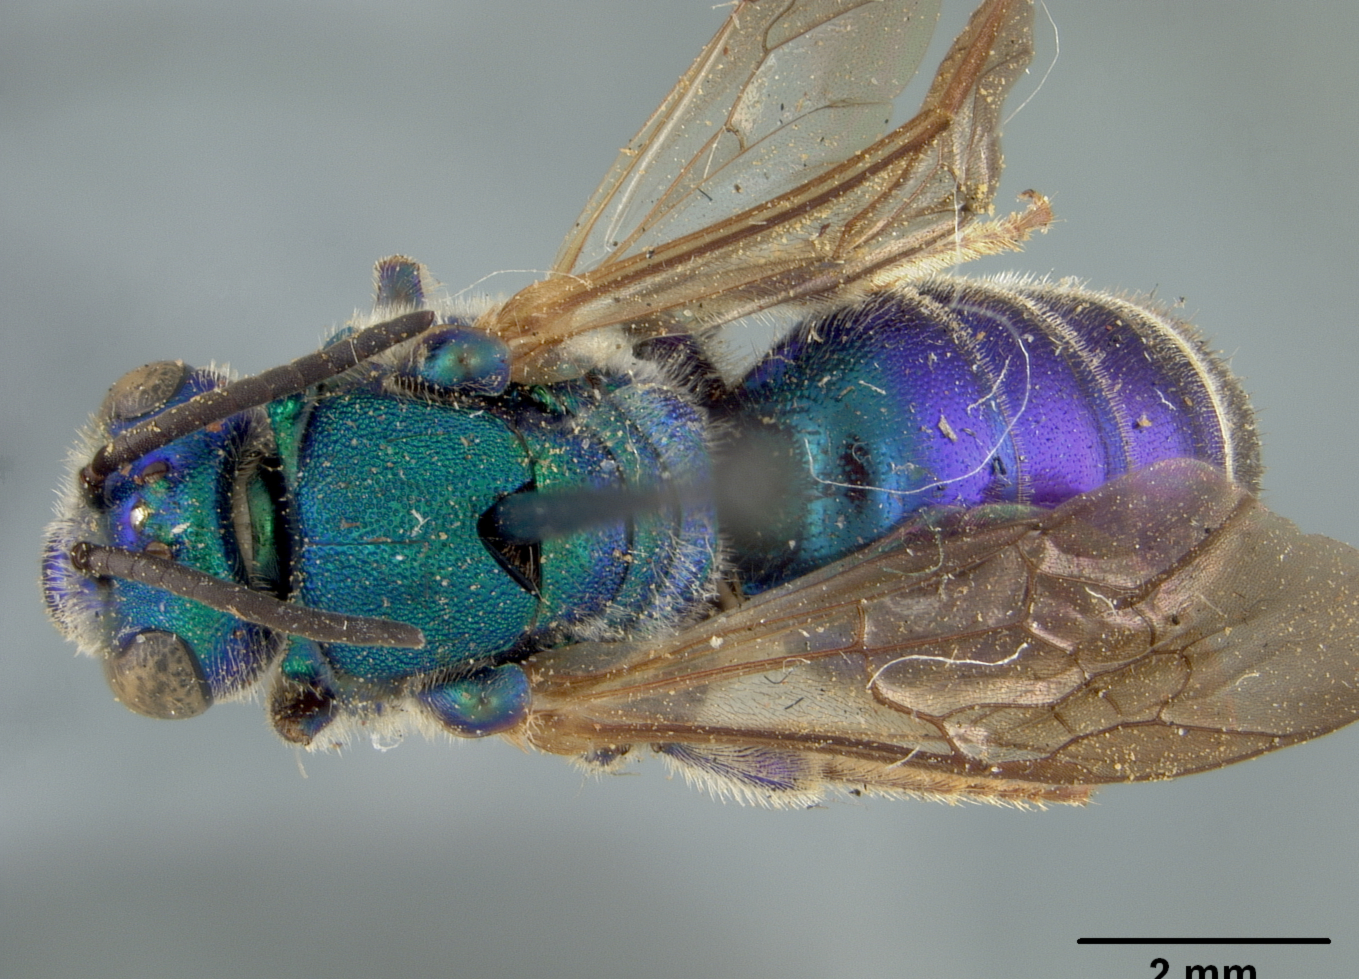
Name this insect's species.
Augochlora floridica
